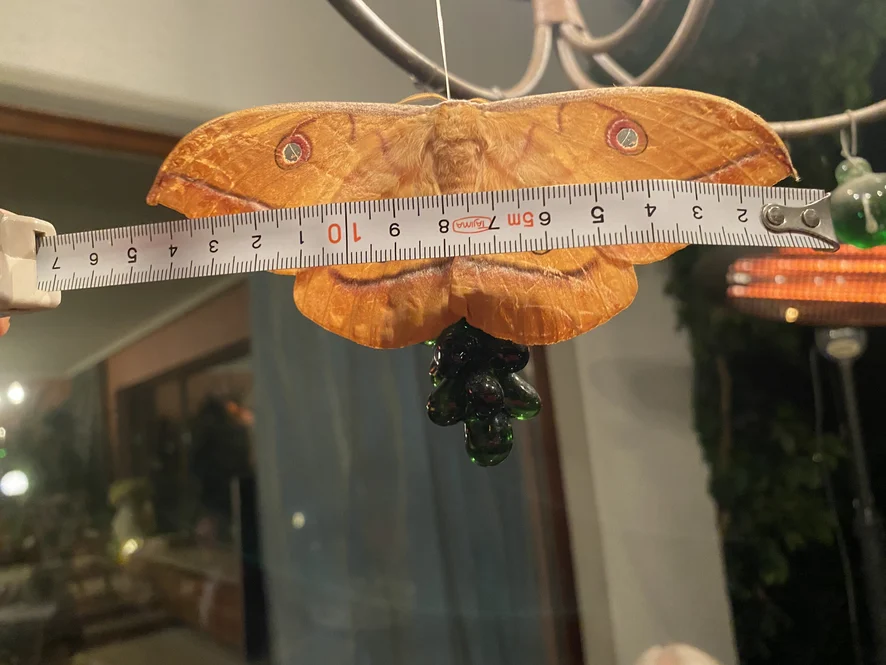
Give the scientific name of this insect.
Antheraea yamamai
